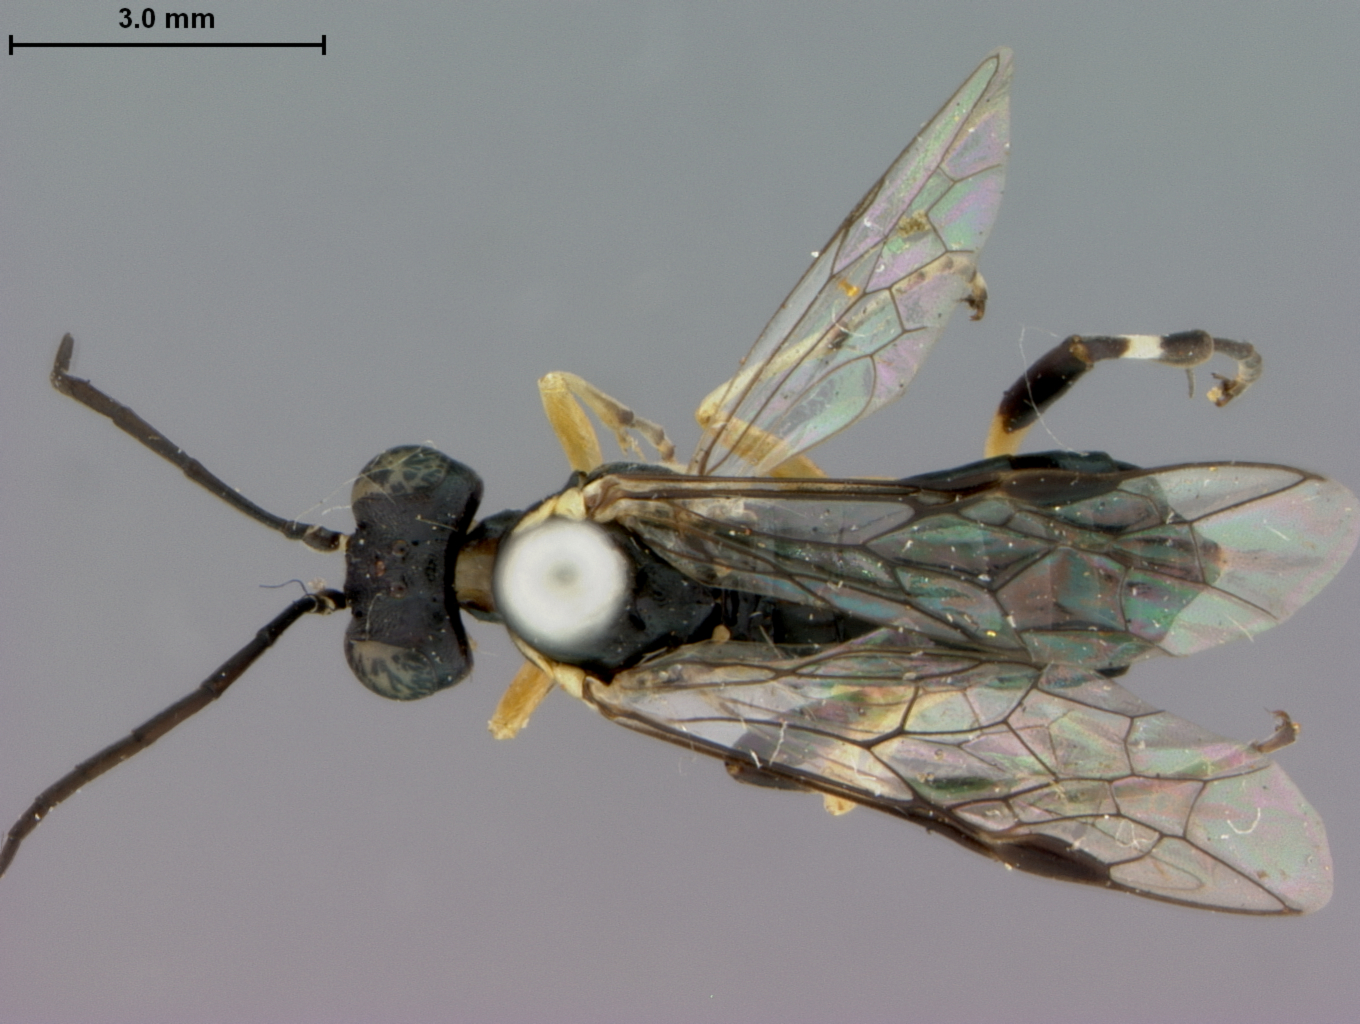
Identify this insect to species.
Macrophya lineatana
